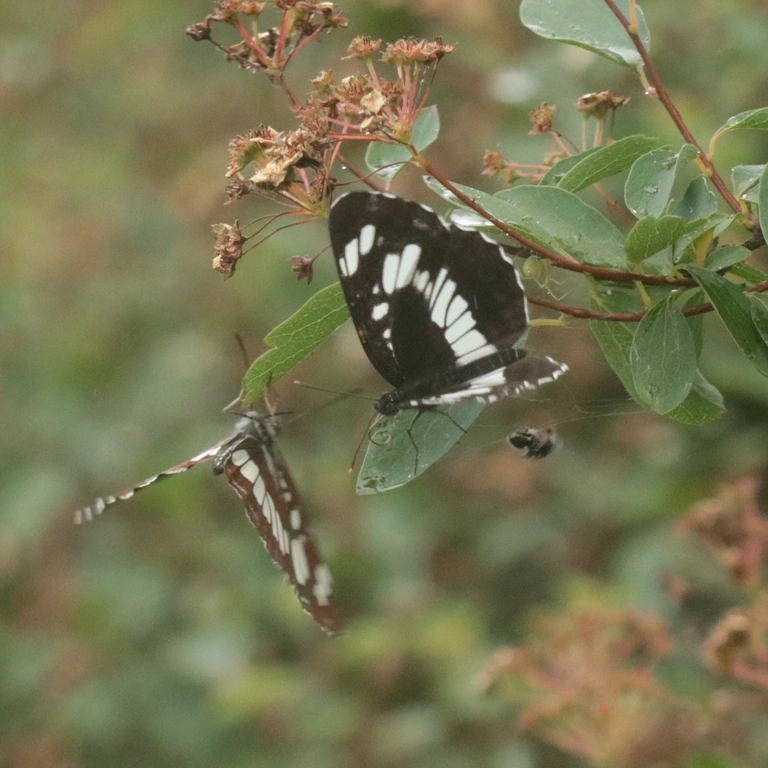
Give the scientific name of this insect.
Neptis rivularis
